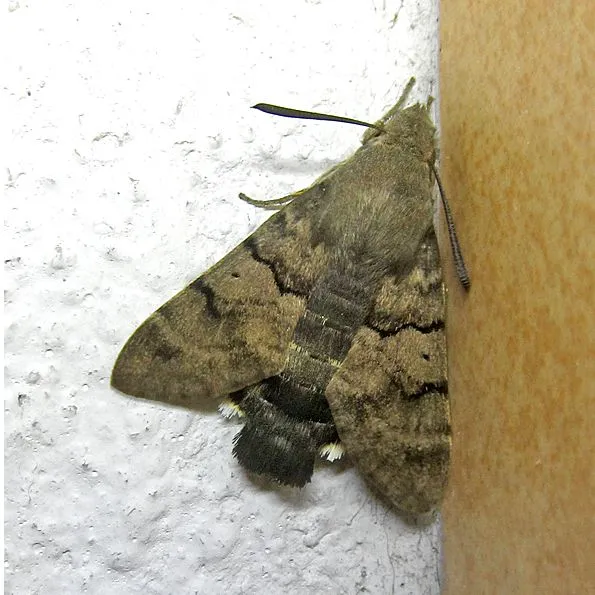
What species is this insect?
Macroglossum stellatarum
